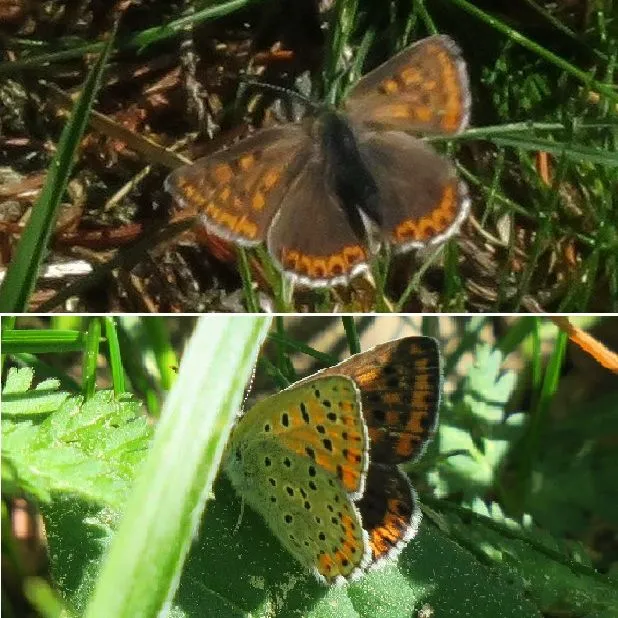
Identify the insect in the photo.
Lycaena tityrus (also Loweia tityrus)
